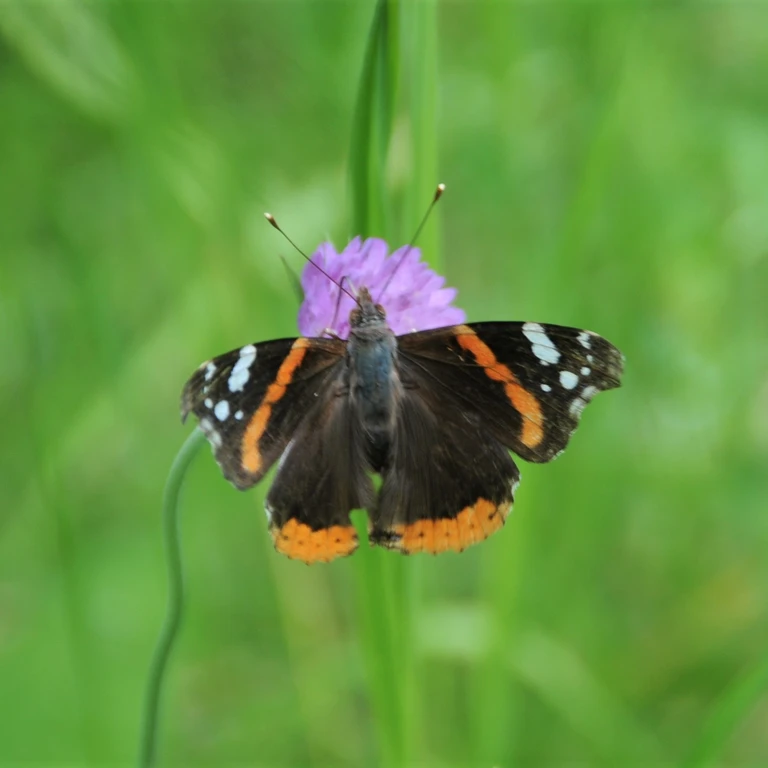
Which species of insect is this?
Vanessa atalanta
